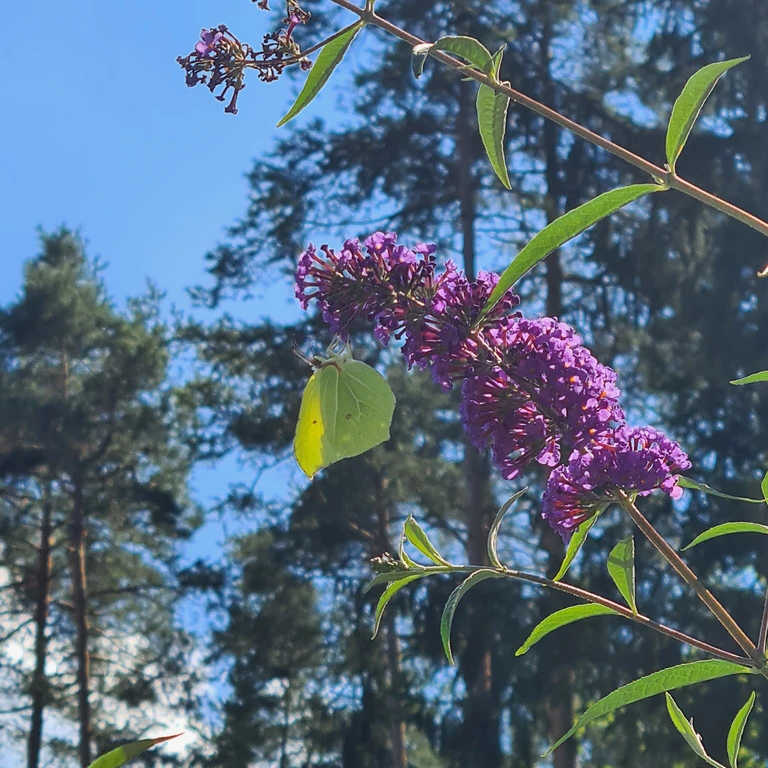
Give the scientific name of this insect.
Gonepteryx rhamni
